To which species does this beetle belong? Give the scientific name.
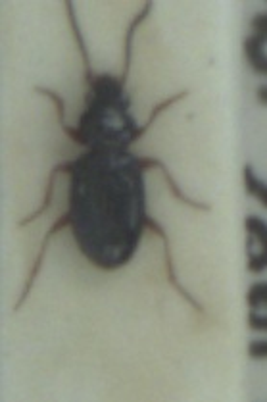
Bembidion gilvipes
